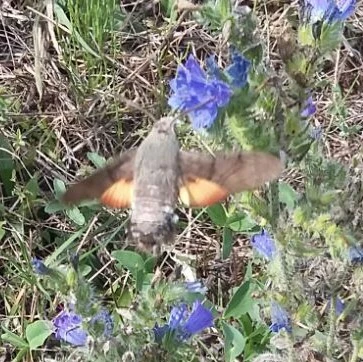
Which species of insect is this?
Macroglossum stellatarum
